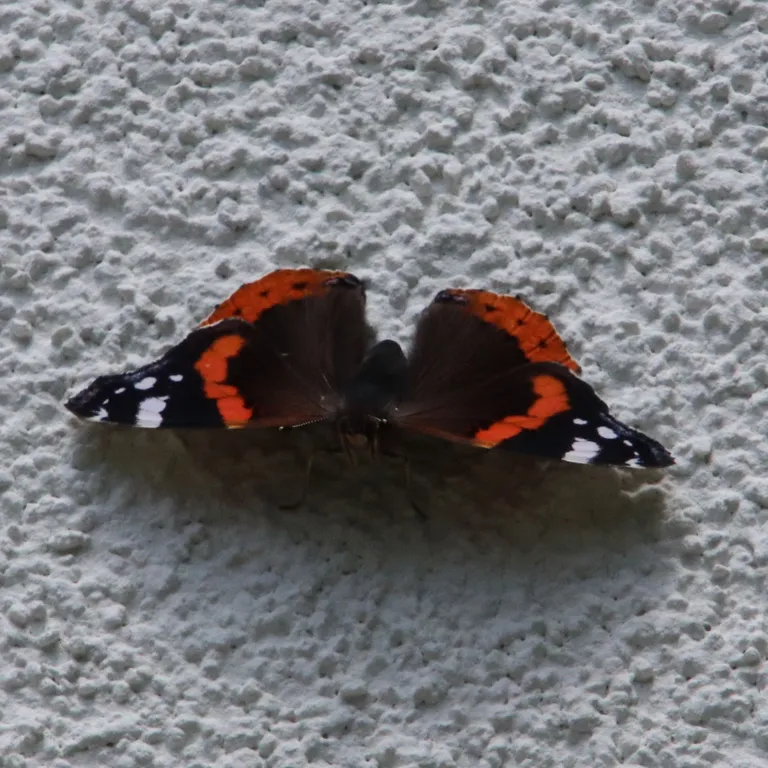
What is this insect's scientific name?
Vanessa atalanta
